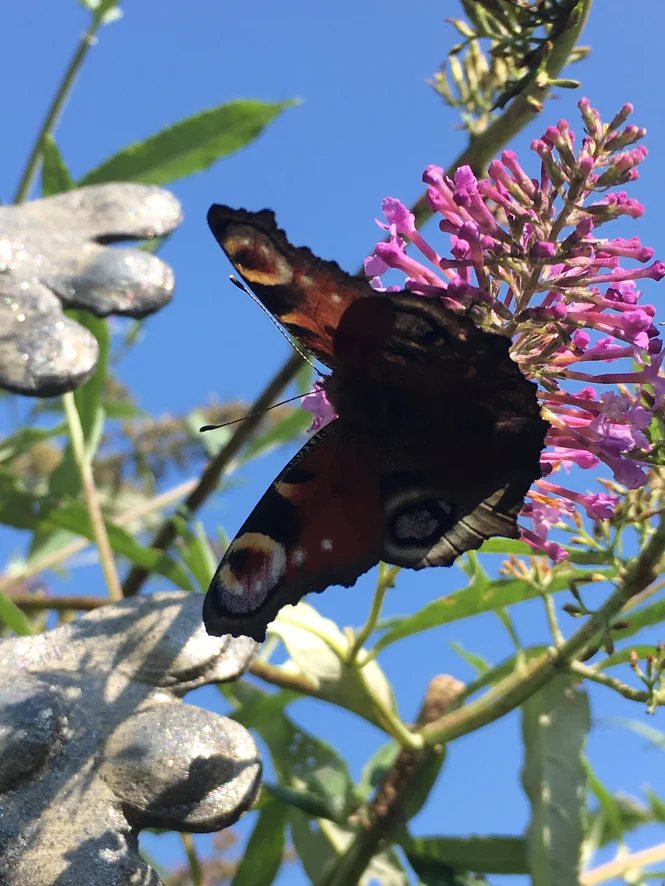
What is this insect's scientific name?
Aglais io
